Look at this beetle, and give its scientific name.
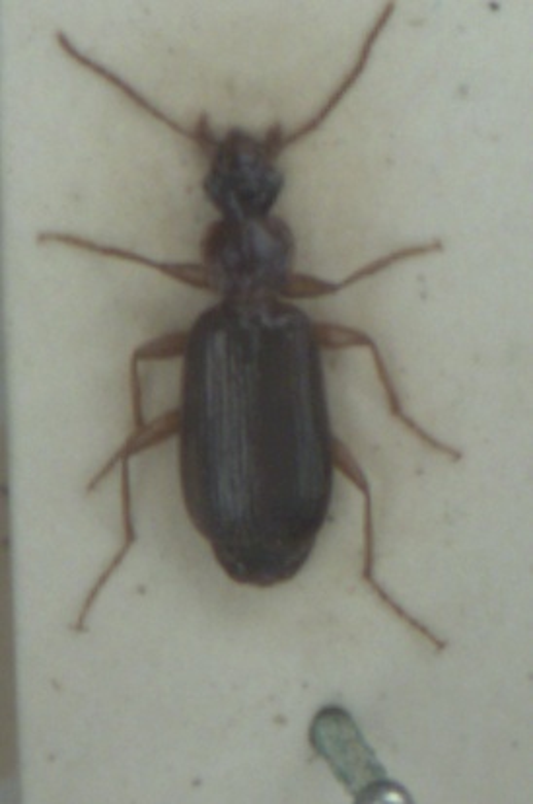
Dromius agilis
